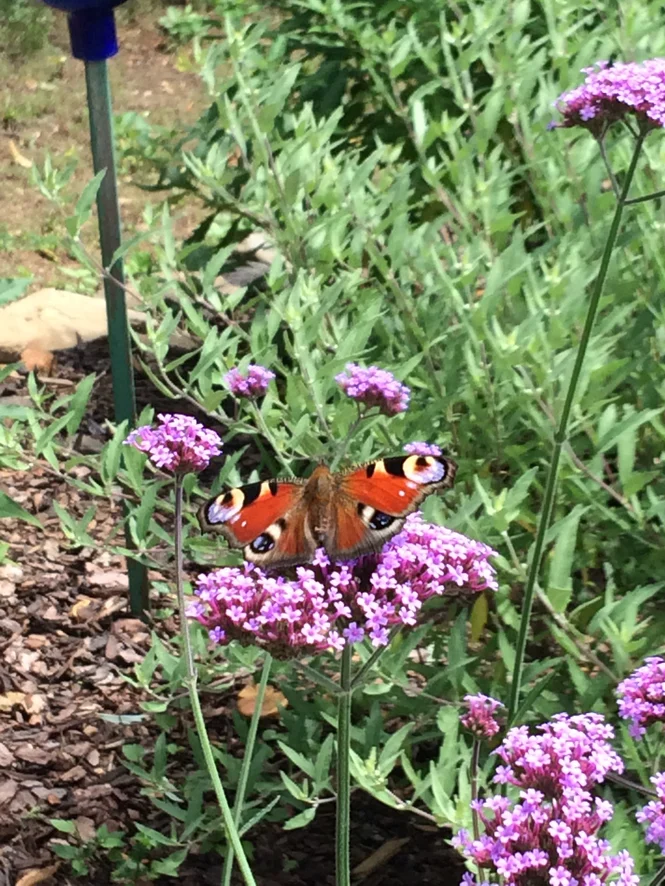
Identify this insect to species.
Aglais io
